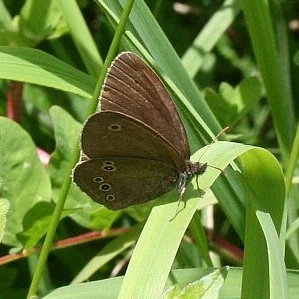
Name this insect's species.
Aphantopus hyperantus
